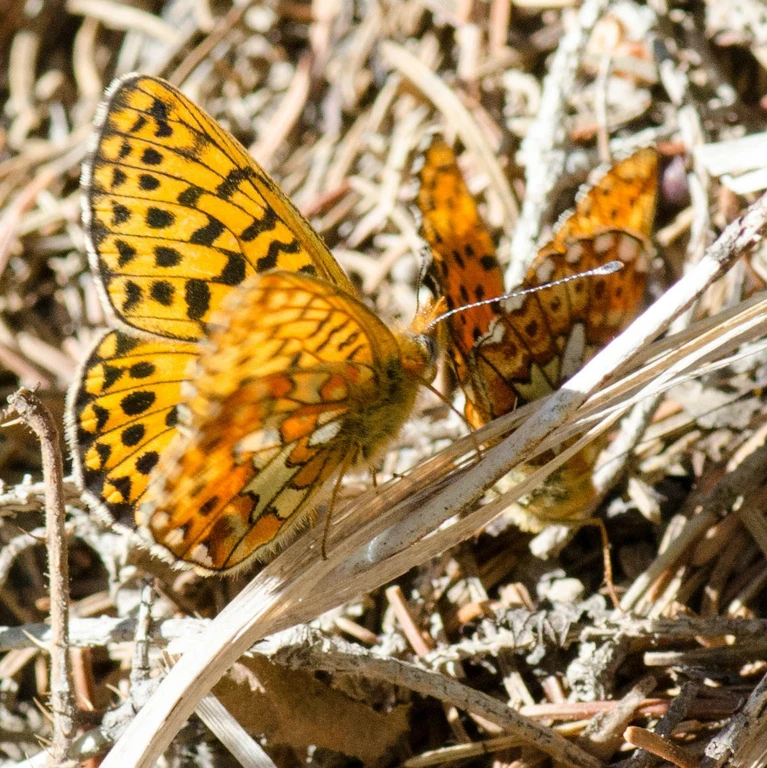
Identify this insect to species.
Boloria euphrosyne (also Clossiana euphrosyne)
